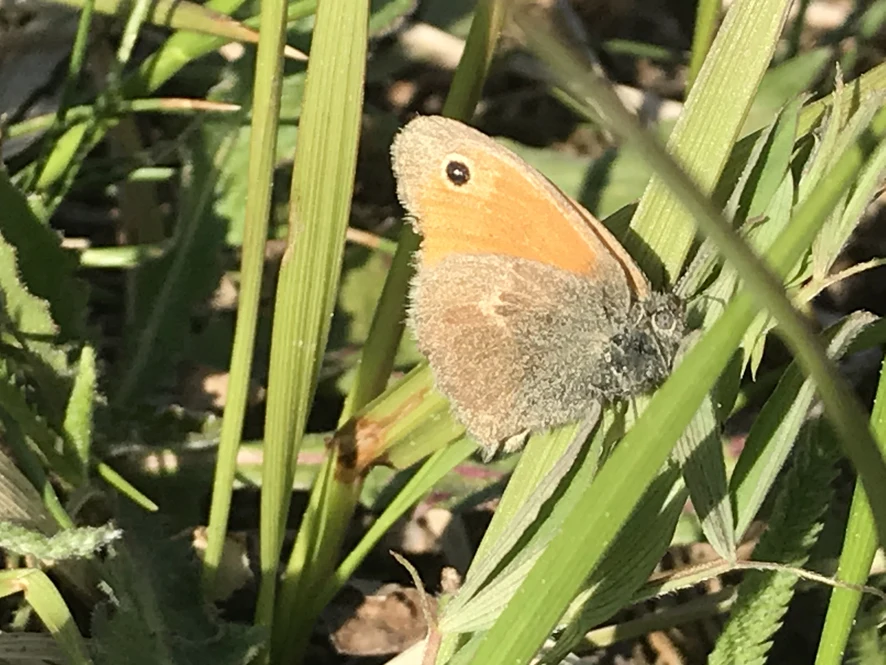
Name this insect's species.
Coenonympha pamphilus
